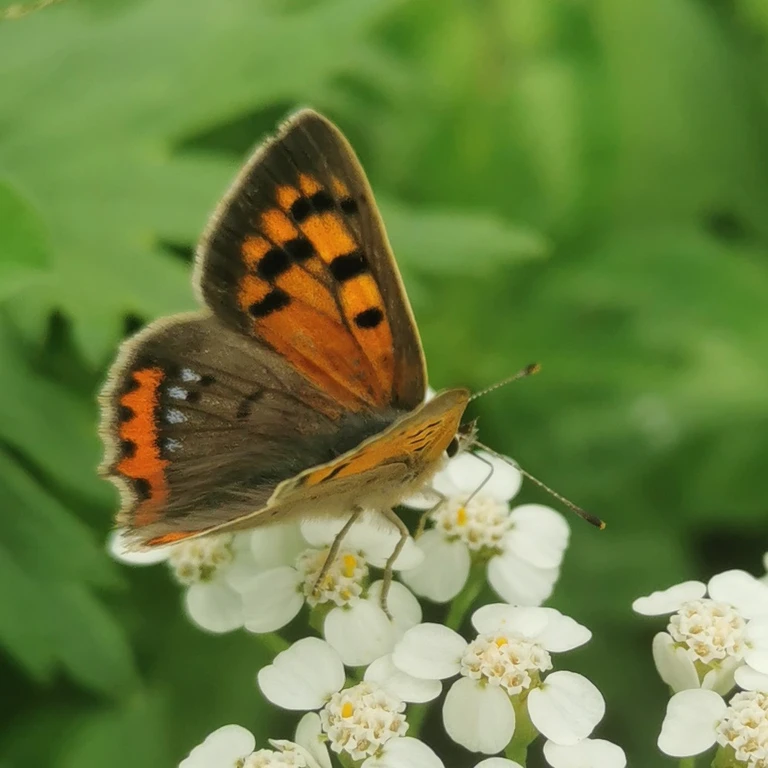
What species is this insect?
Lycaena phlaeas
